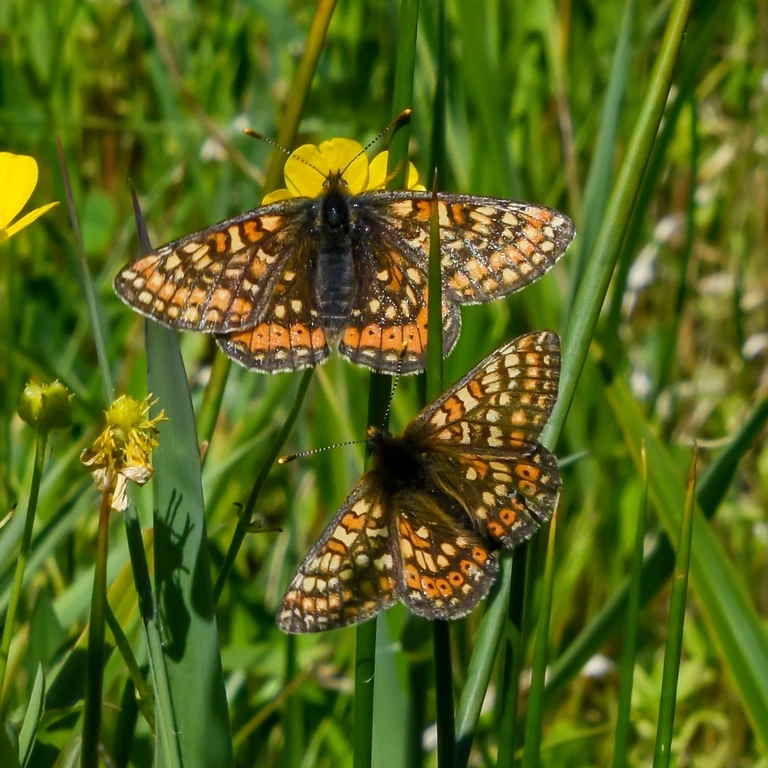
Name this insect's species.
Euphydryas aurinia
